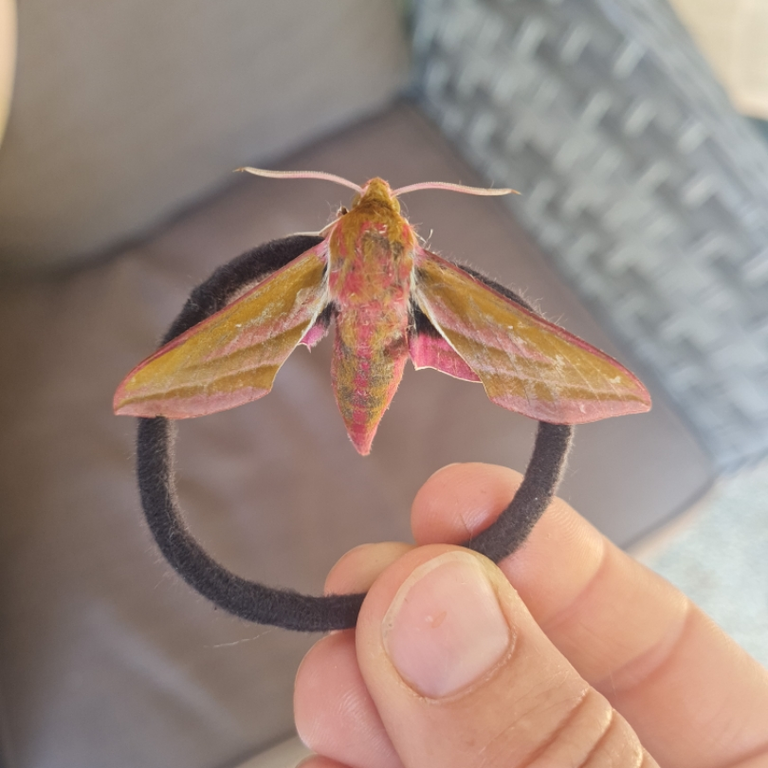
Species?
Deilephila elpenor
